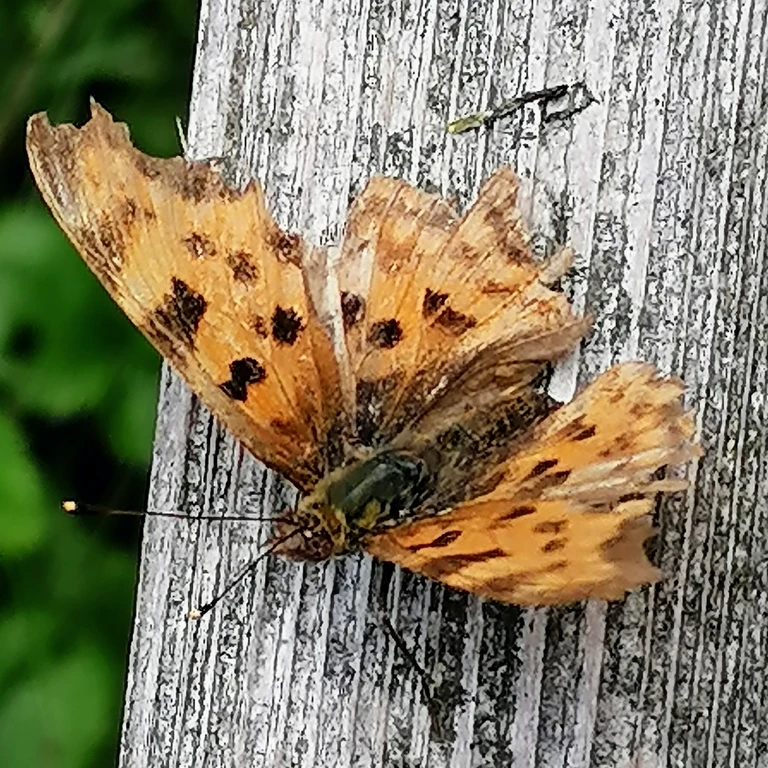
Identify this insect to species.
Polygonia c-album
